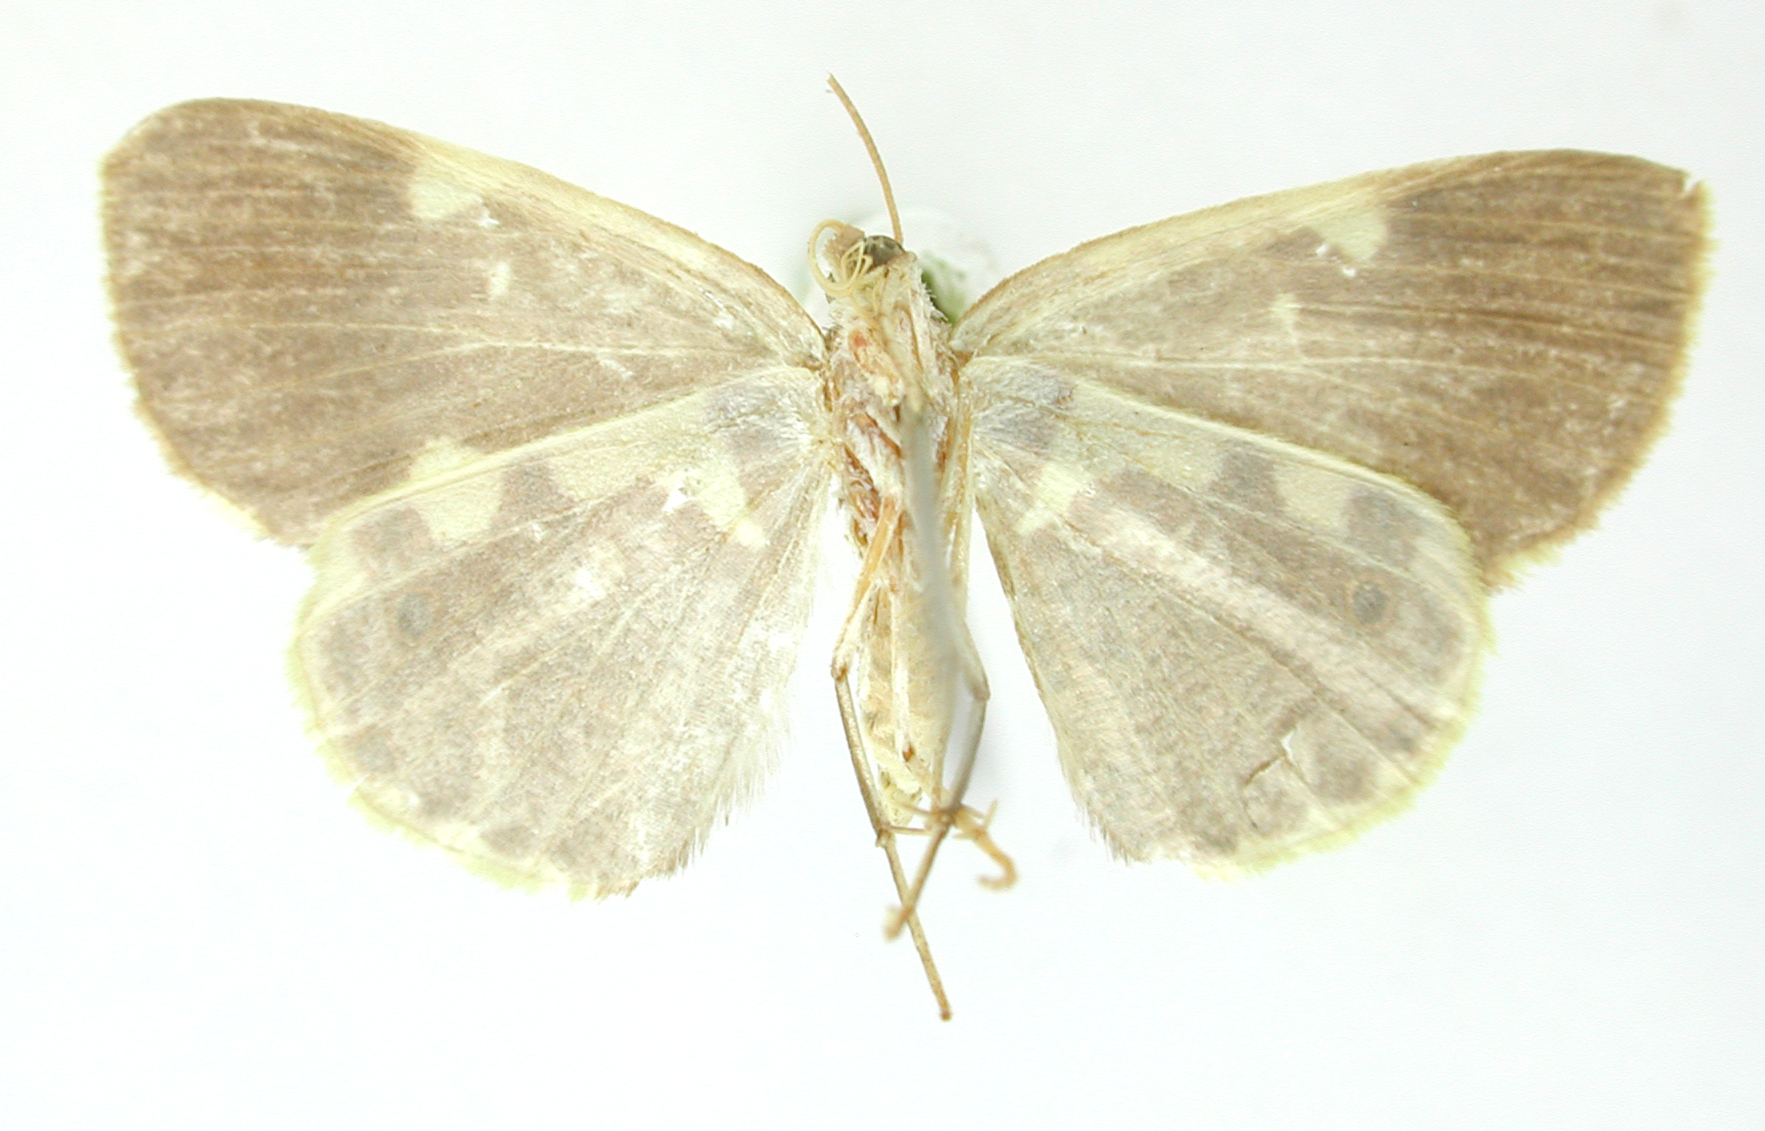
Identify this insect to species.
Opisthoxia cassandra
